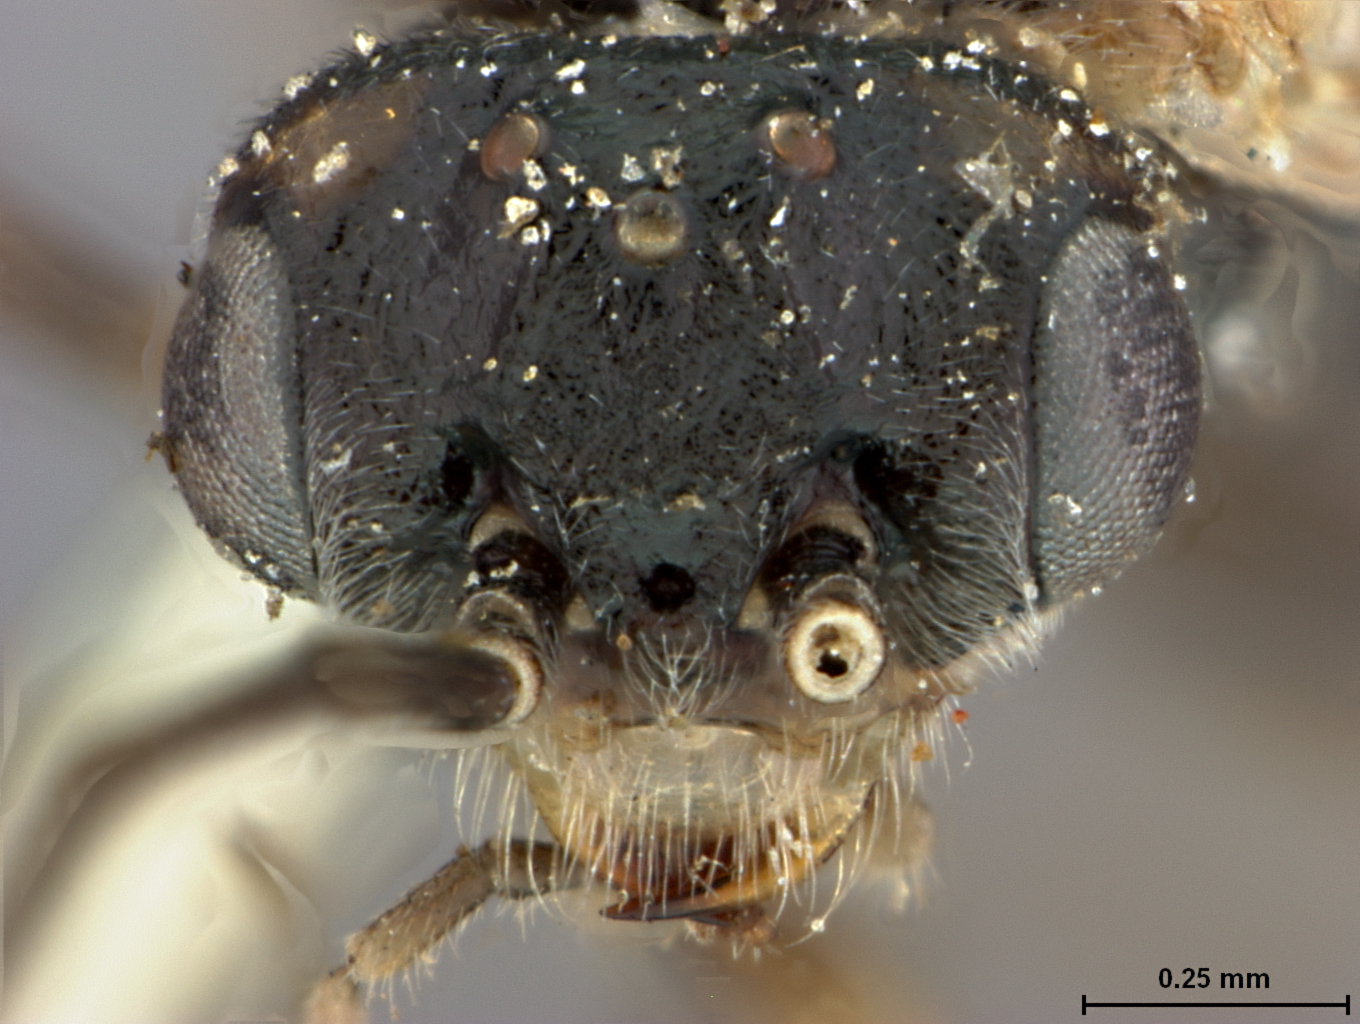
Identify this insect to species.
Pontania tundra
